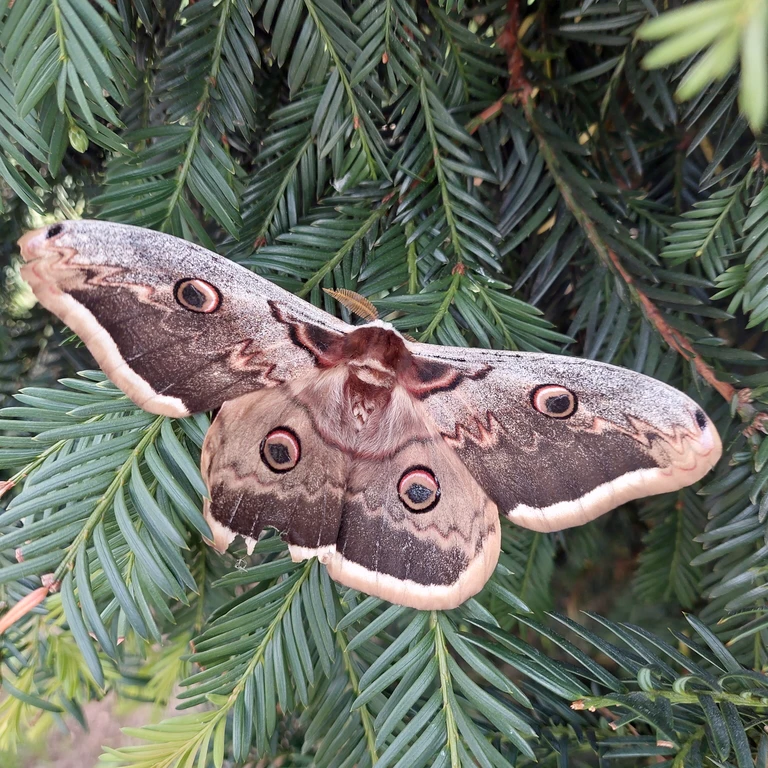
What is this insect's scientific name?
Saturnia pyri
